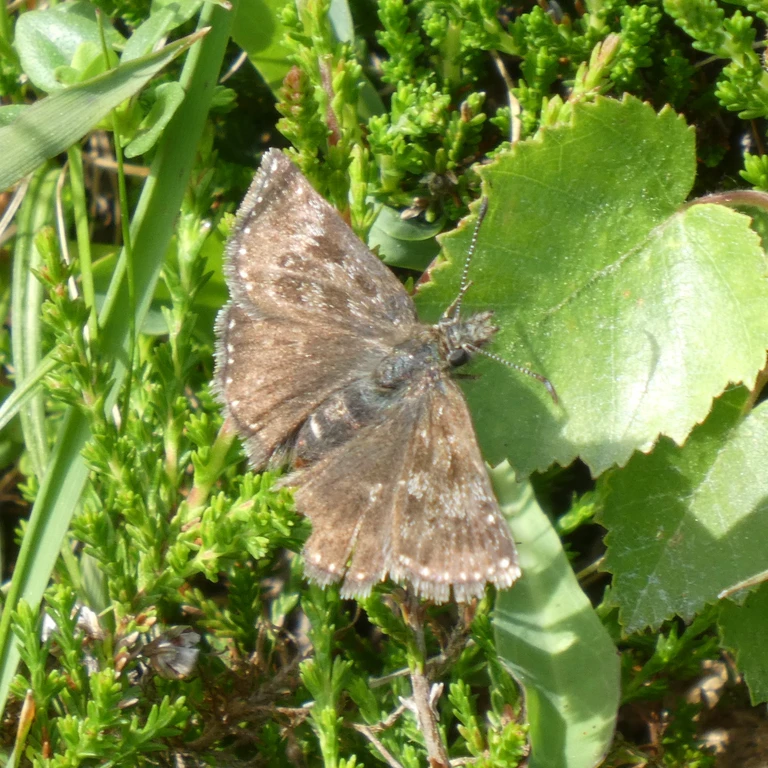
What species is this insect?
Erynnis tages
